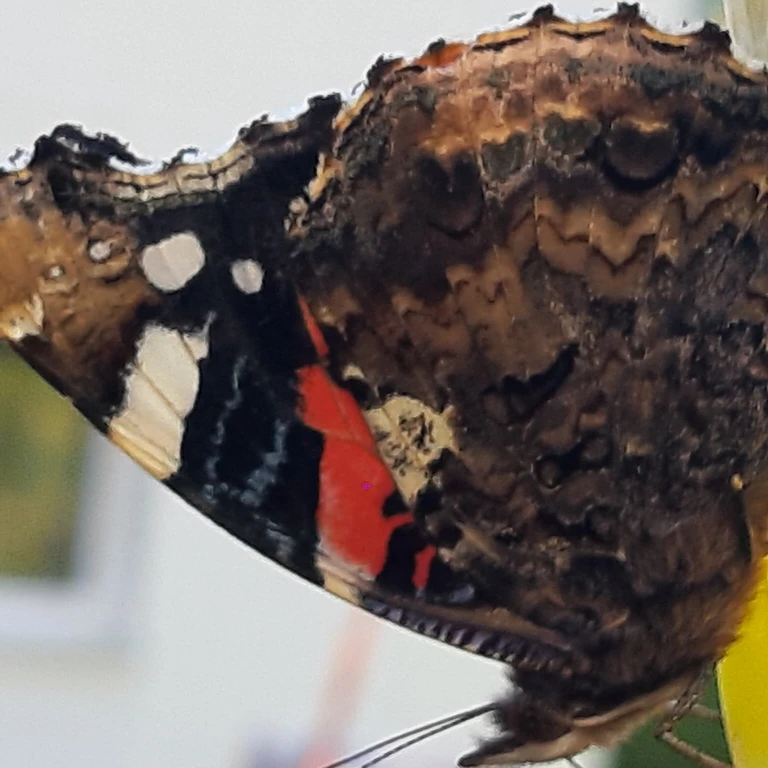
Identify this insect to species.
Vanessa atalanta
